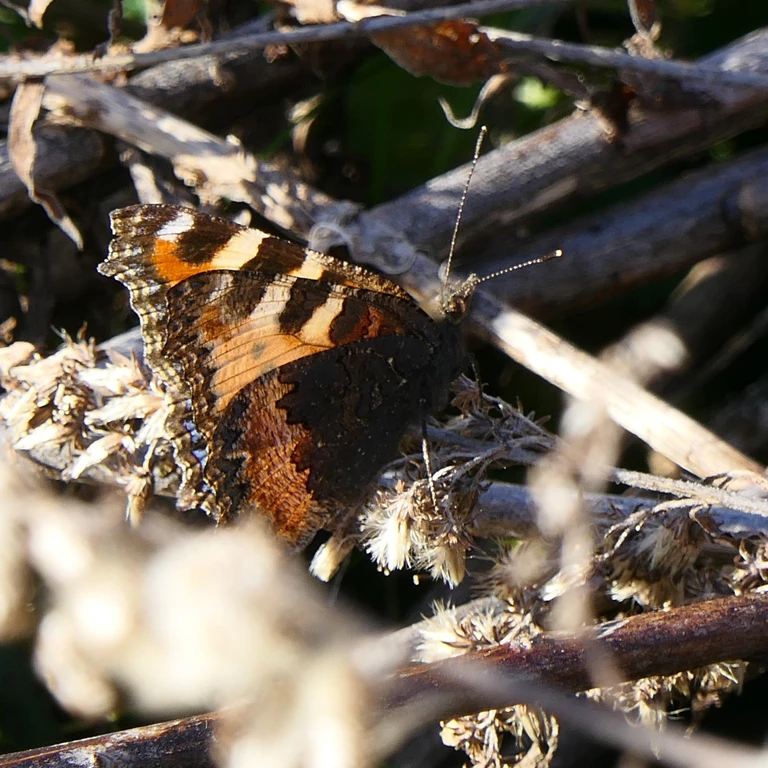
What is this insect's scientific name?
Aglais urticae
